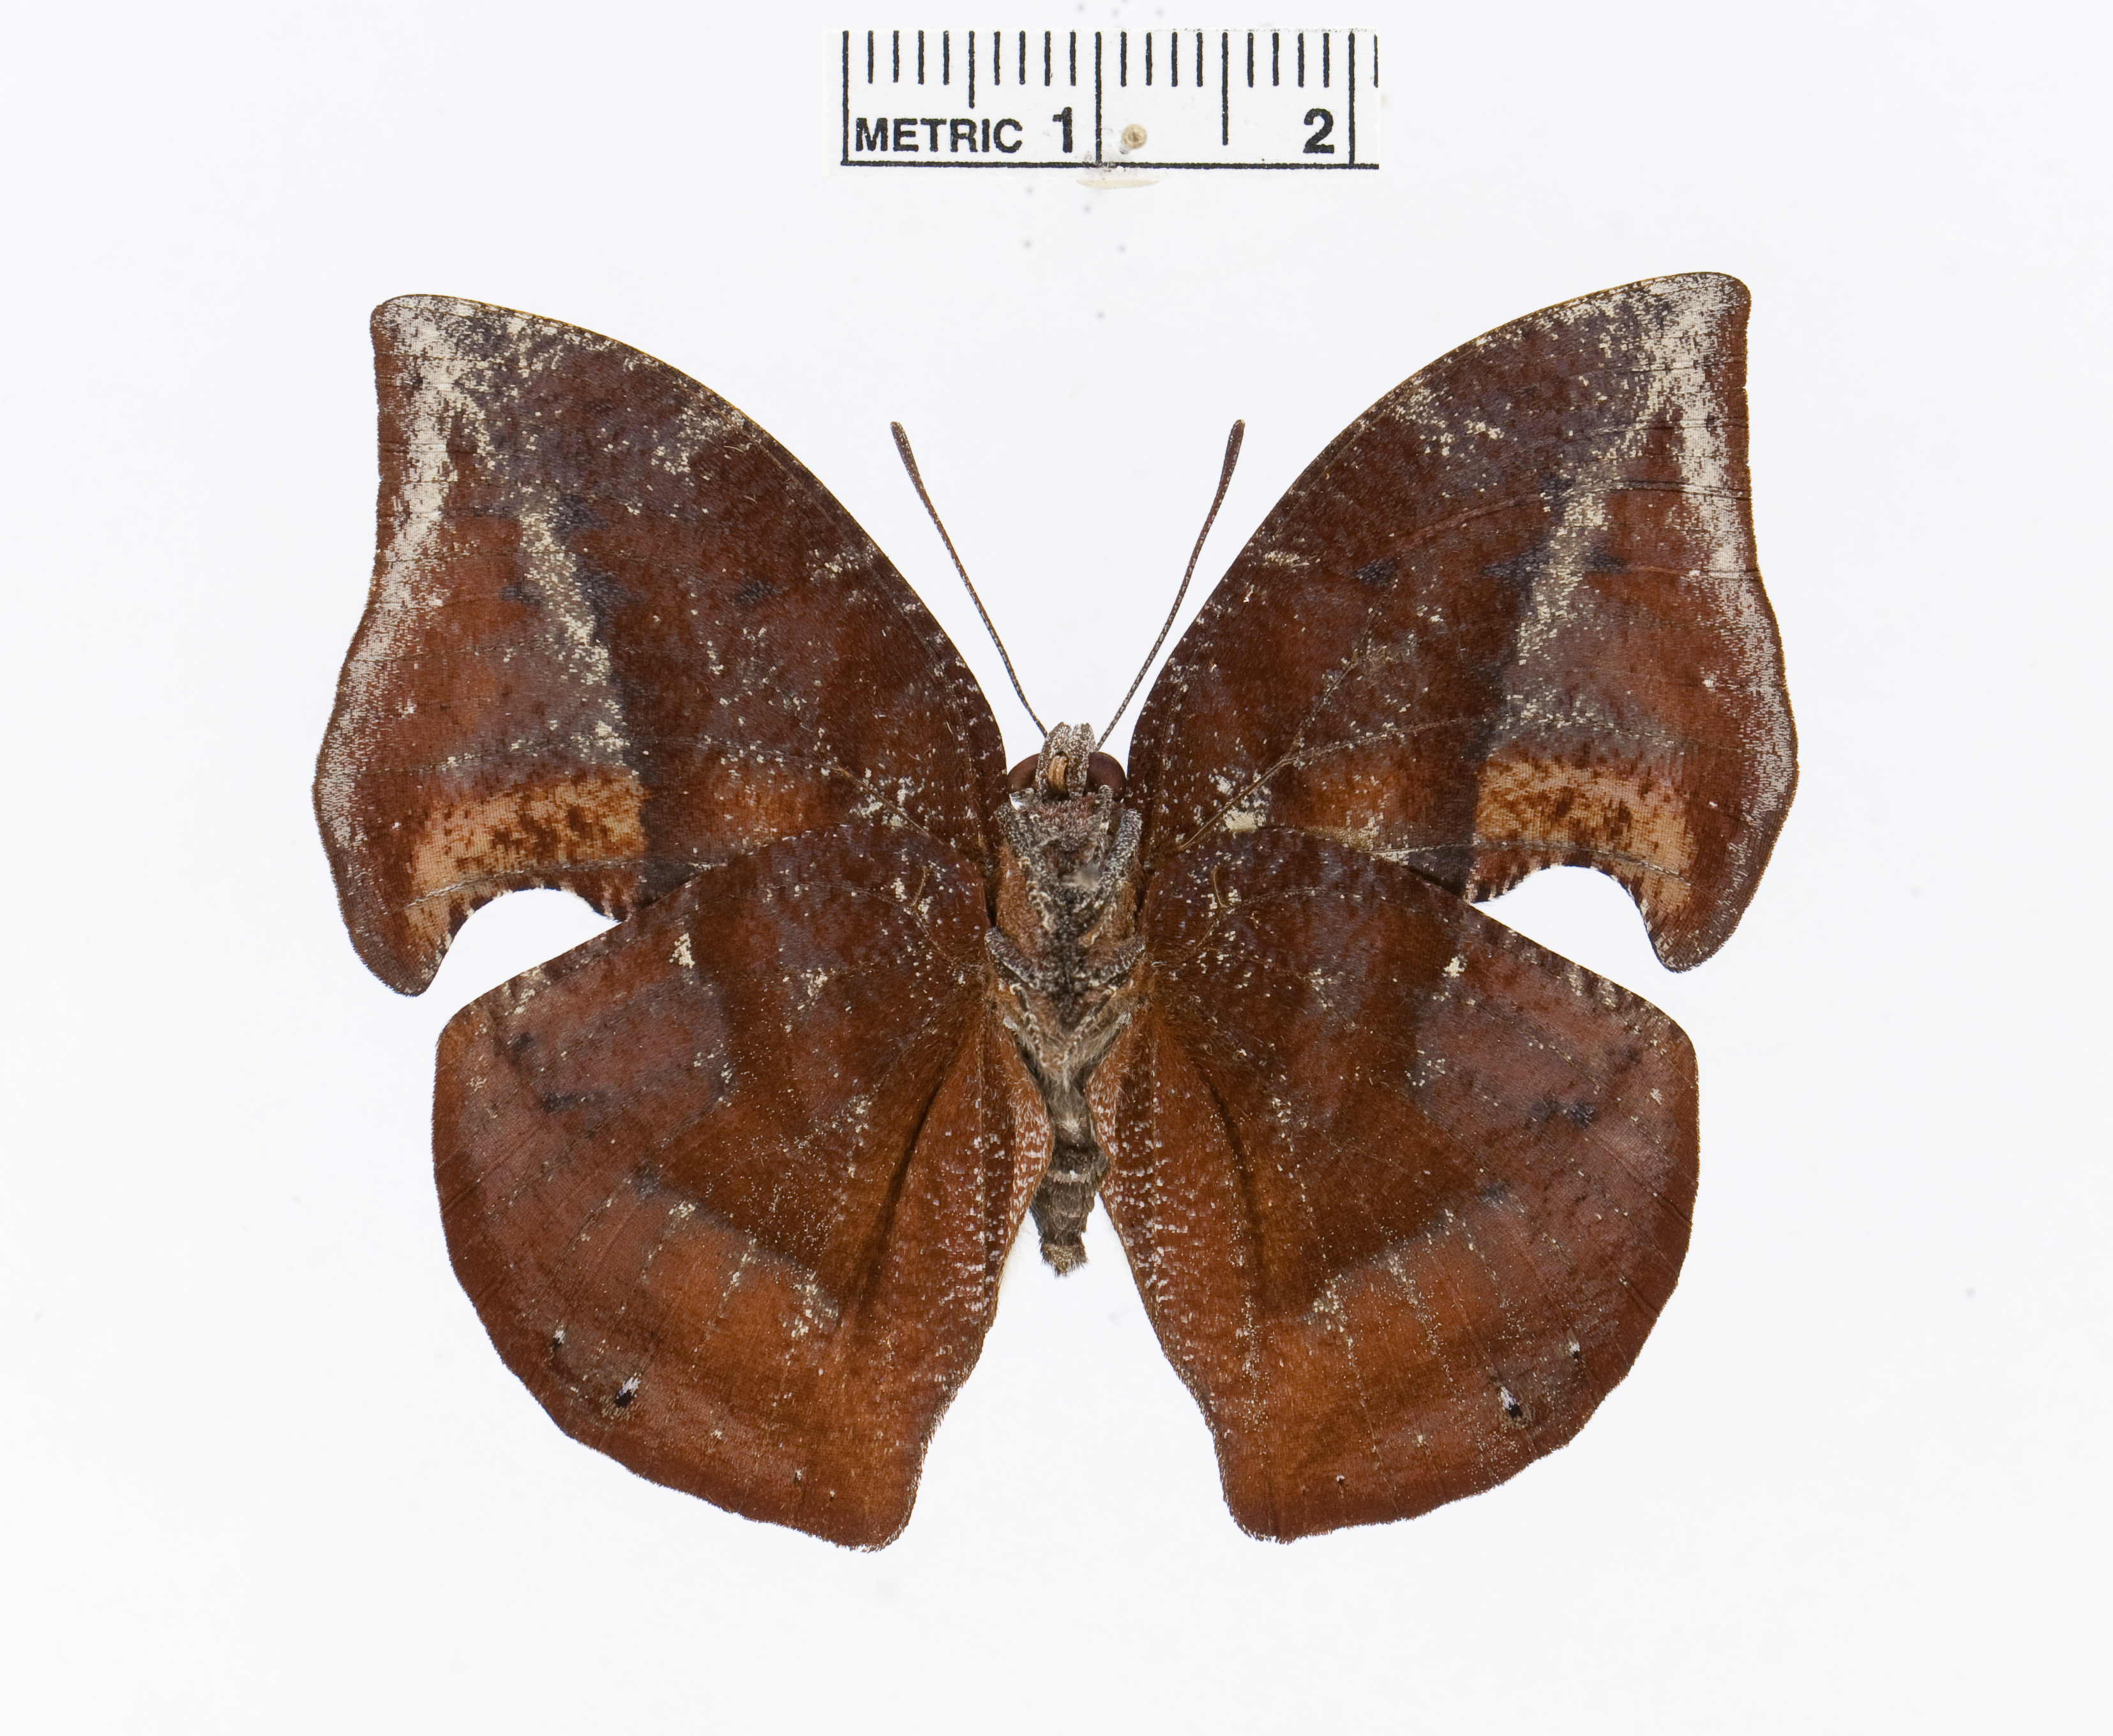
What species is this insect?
Memphis lyceus
